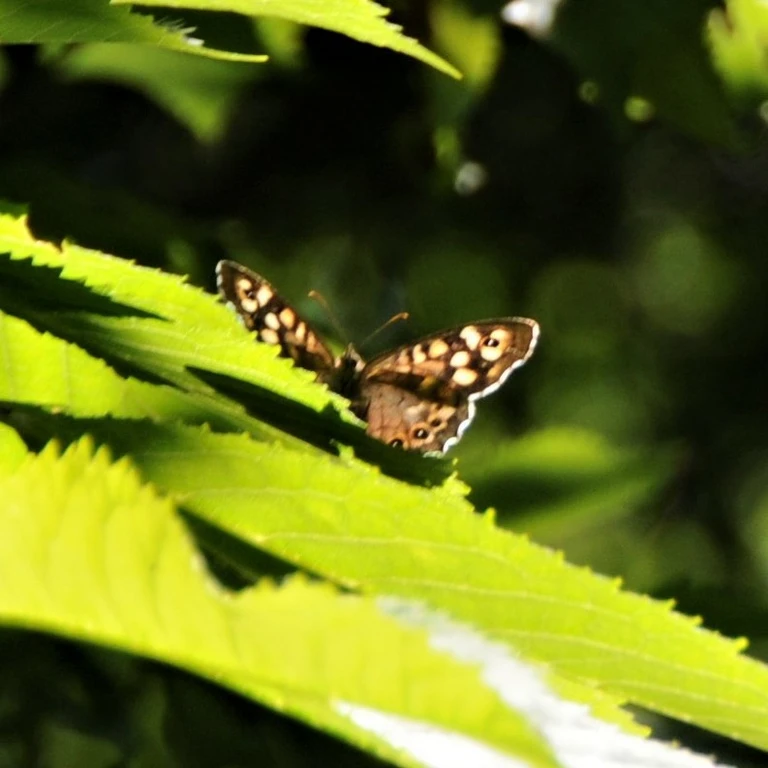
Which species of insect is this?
Pararge aegeria
